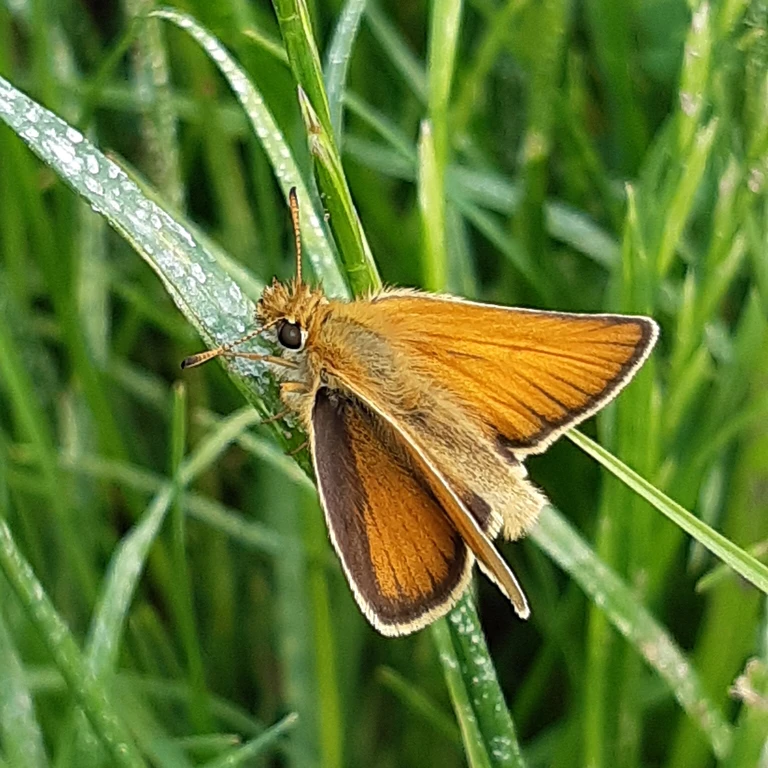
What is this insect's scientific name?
Thymelicus lineola
